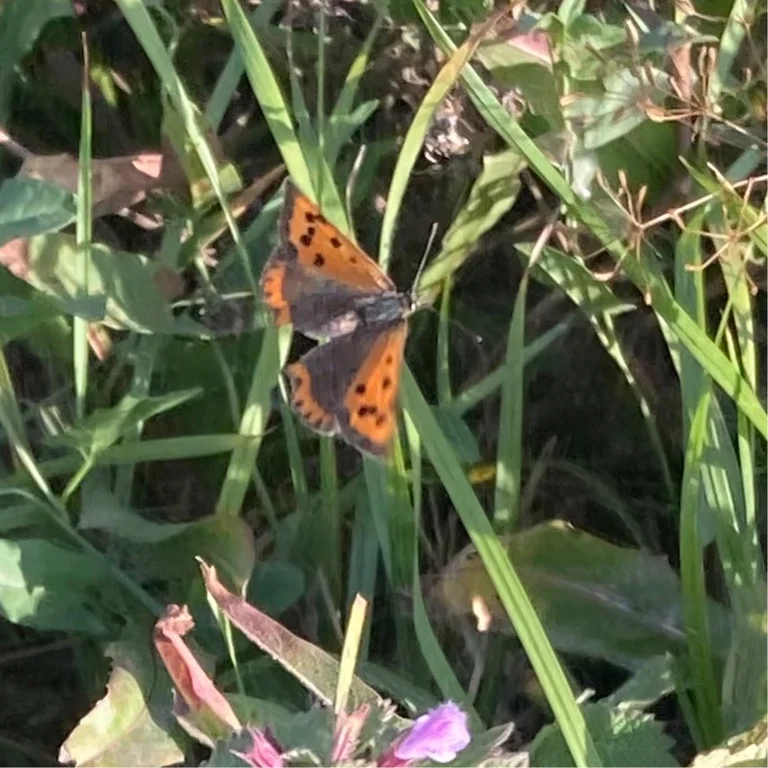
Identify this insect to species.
Lycaena phlaeas
